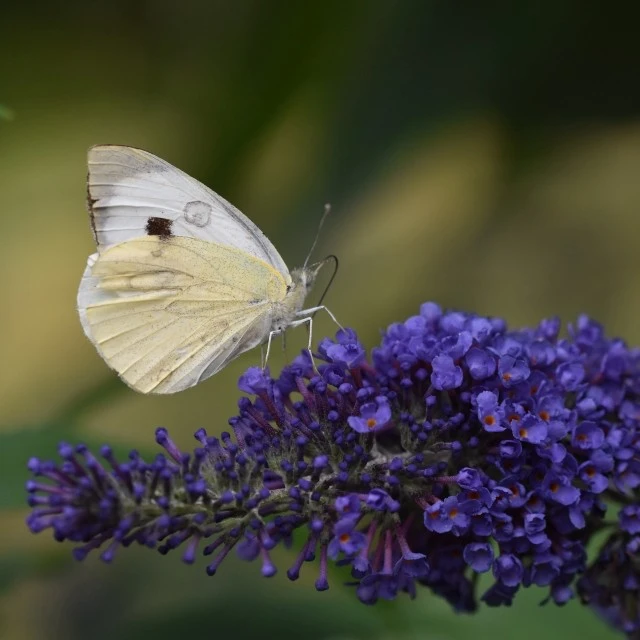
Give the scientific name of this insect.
Pieris brassicae
